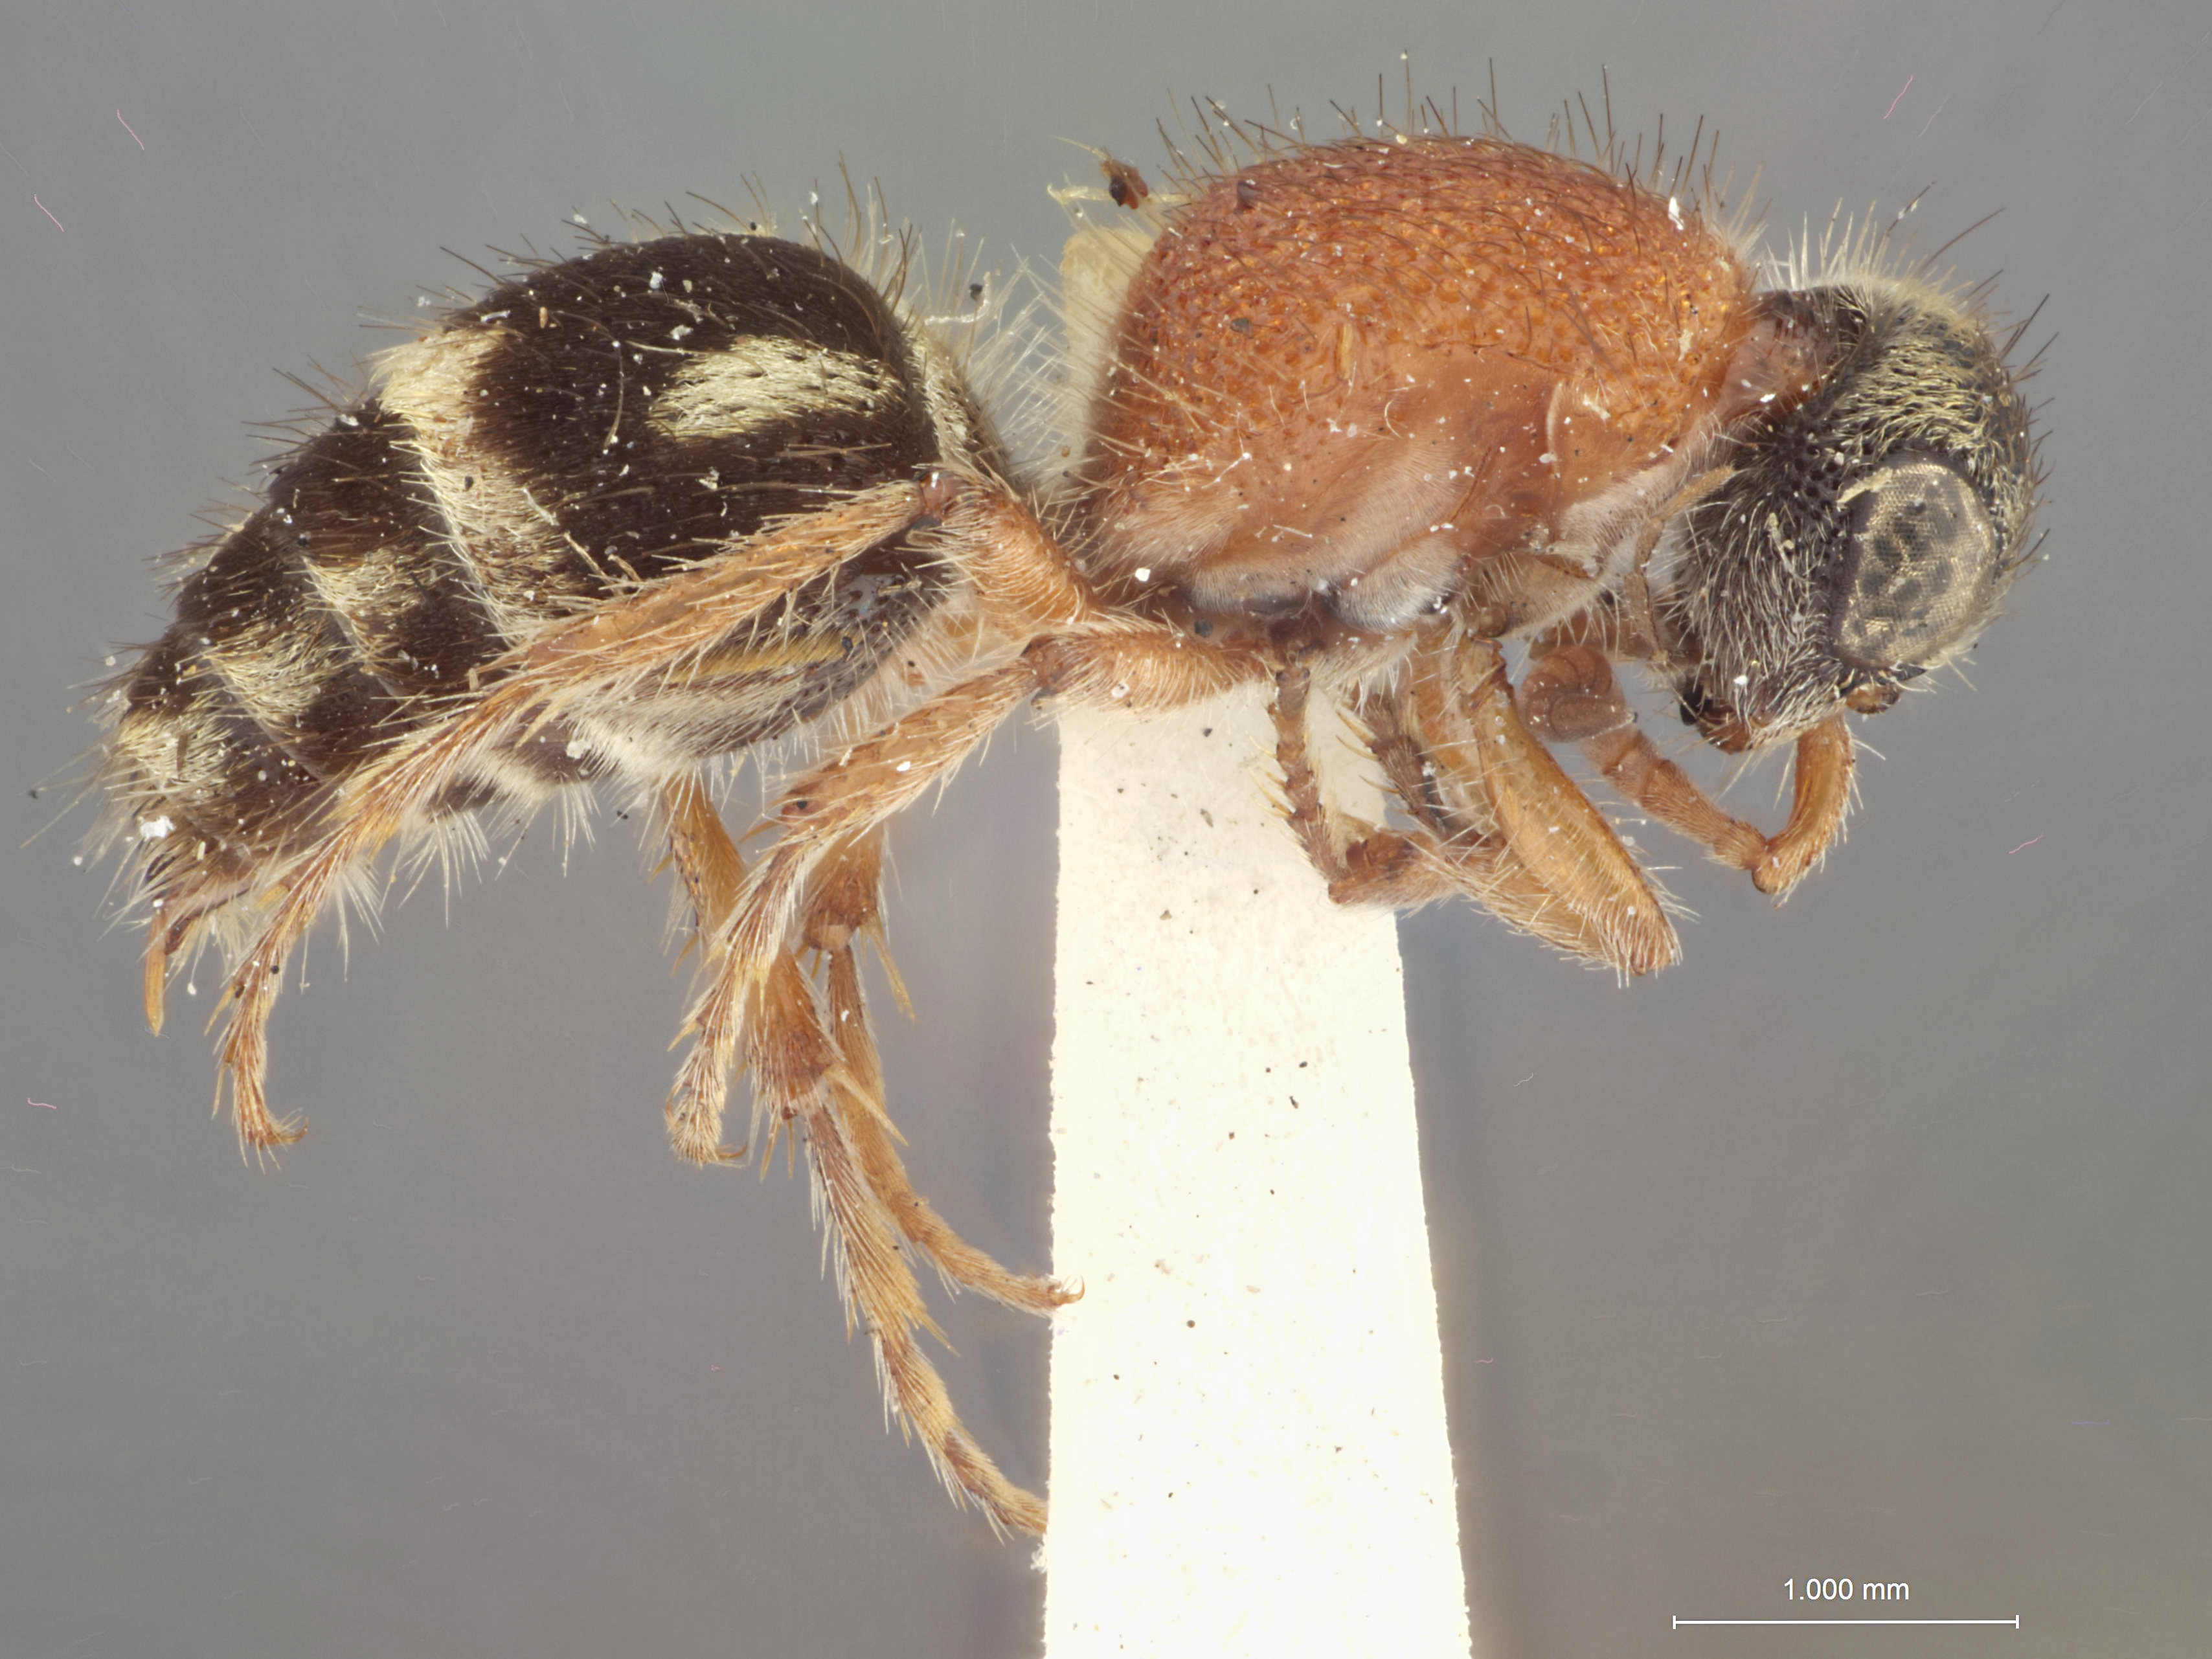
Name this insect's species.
Timulla segesta
